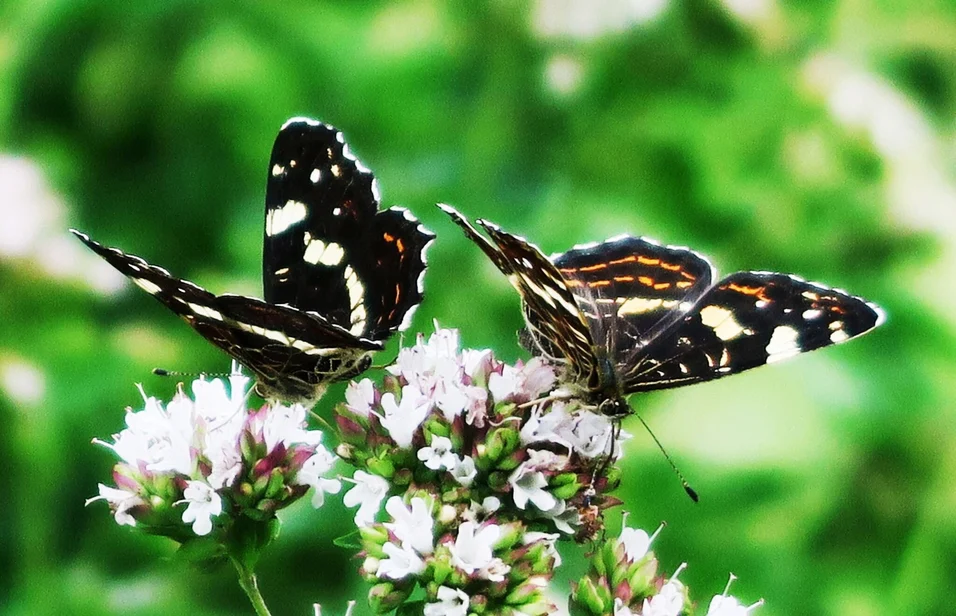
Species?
Araschnia levana
